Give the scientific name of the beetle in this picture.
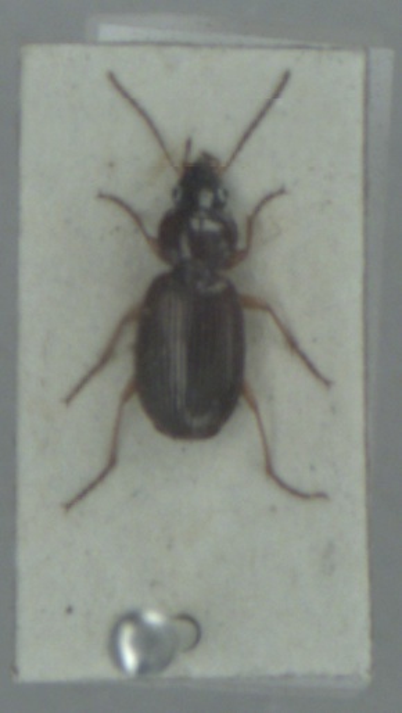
Olisthopus rotundatus
